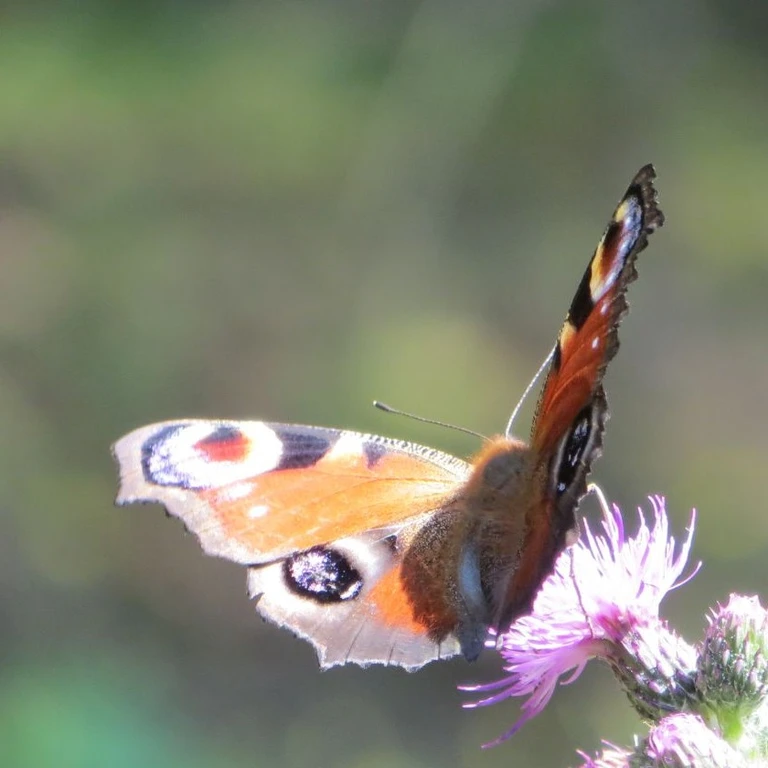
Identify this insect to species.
Aglais io
